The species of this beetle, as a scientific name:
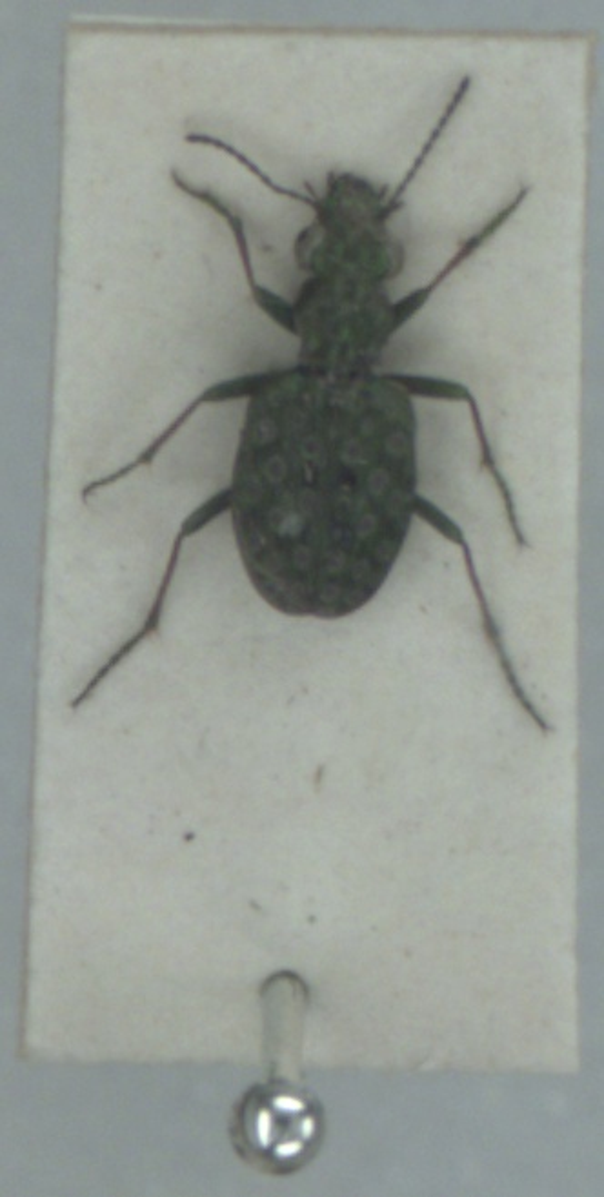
Elaphrus riparius
